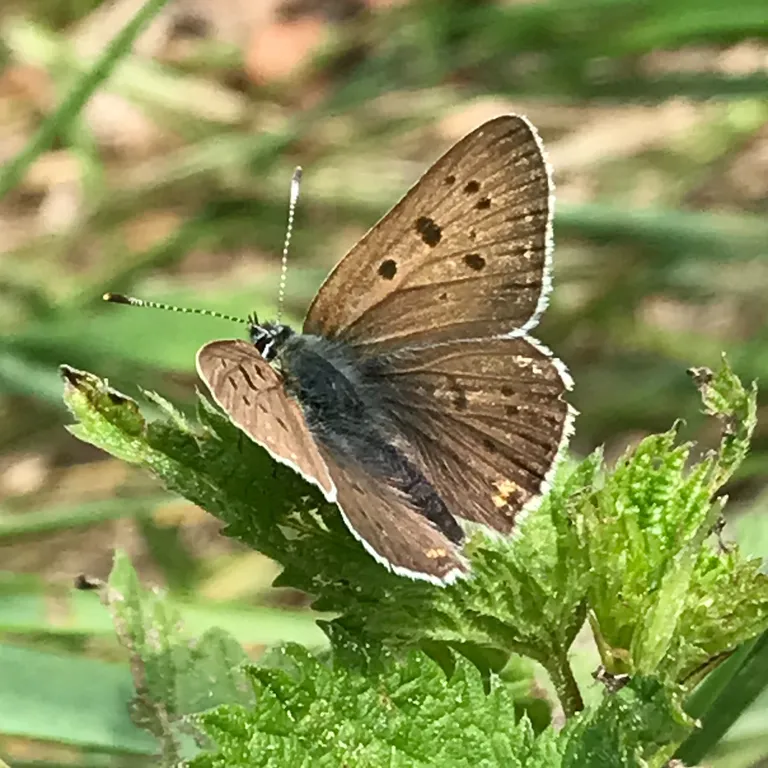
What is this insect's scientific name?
Lycaena tityrus (also Loweia tityrus)
